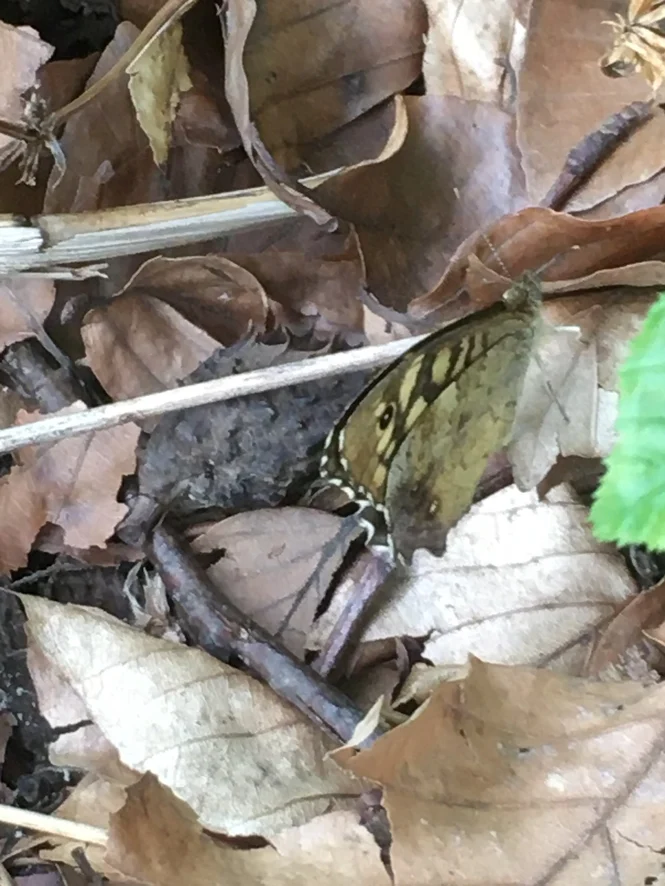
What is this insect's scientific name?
Pararge aegeria
